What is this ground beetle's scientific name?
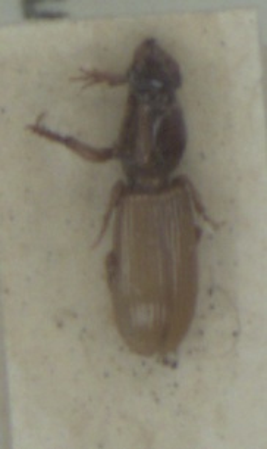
Clivina fossor
